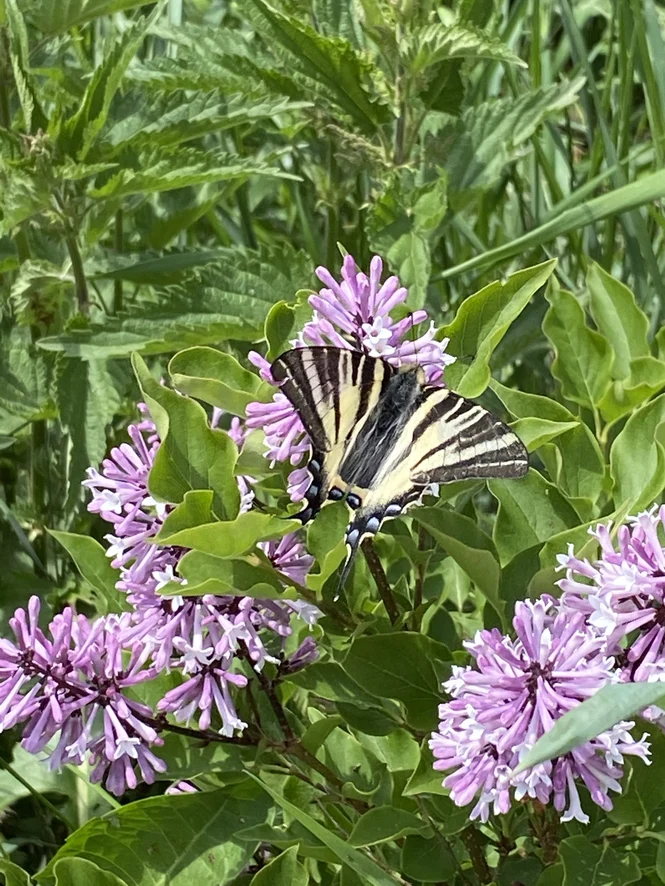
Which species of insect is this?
Iphiclides podalirius
